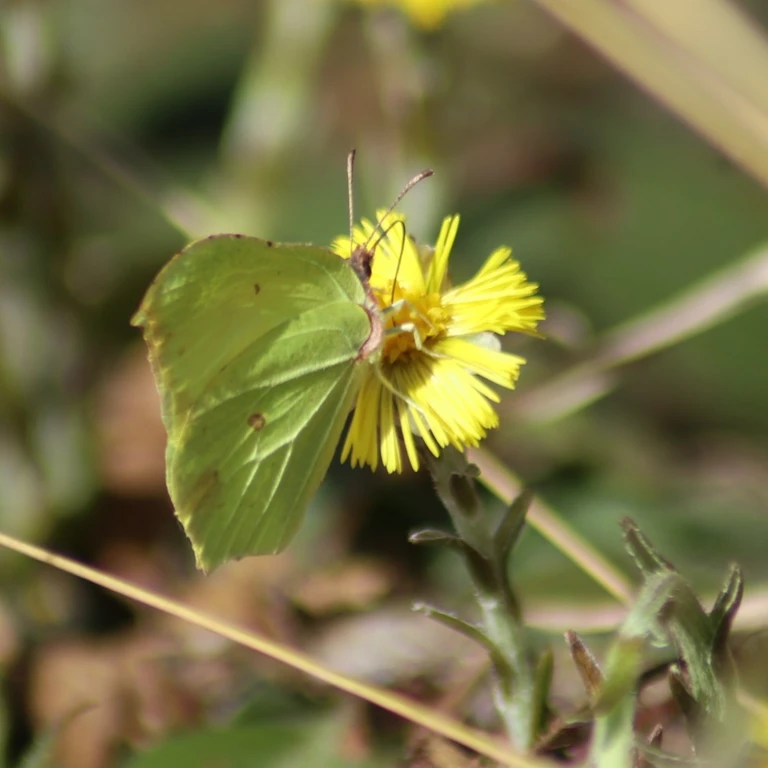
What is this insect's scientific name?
Gonepteryx rhamni
